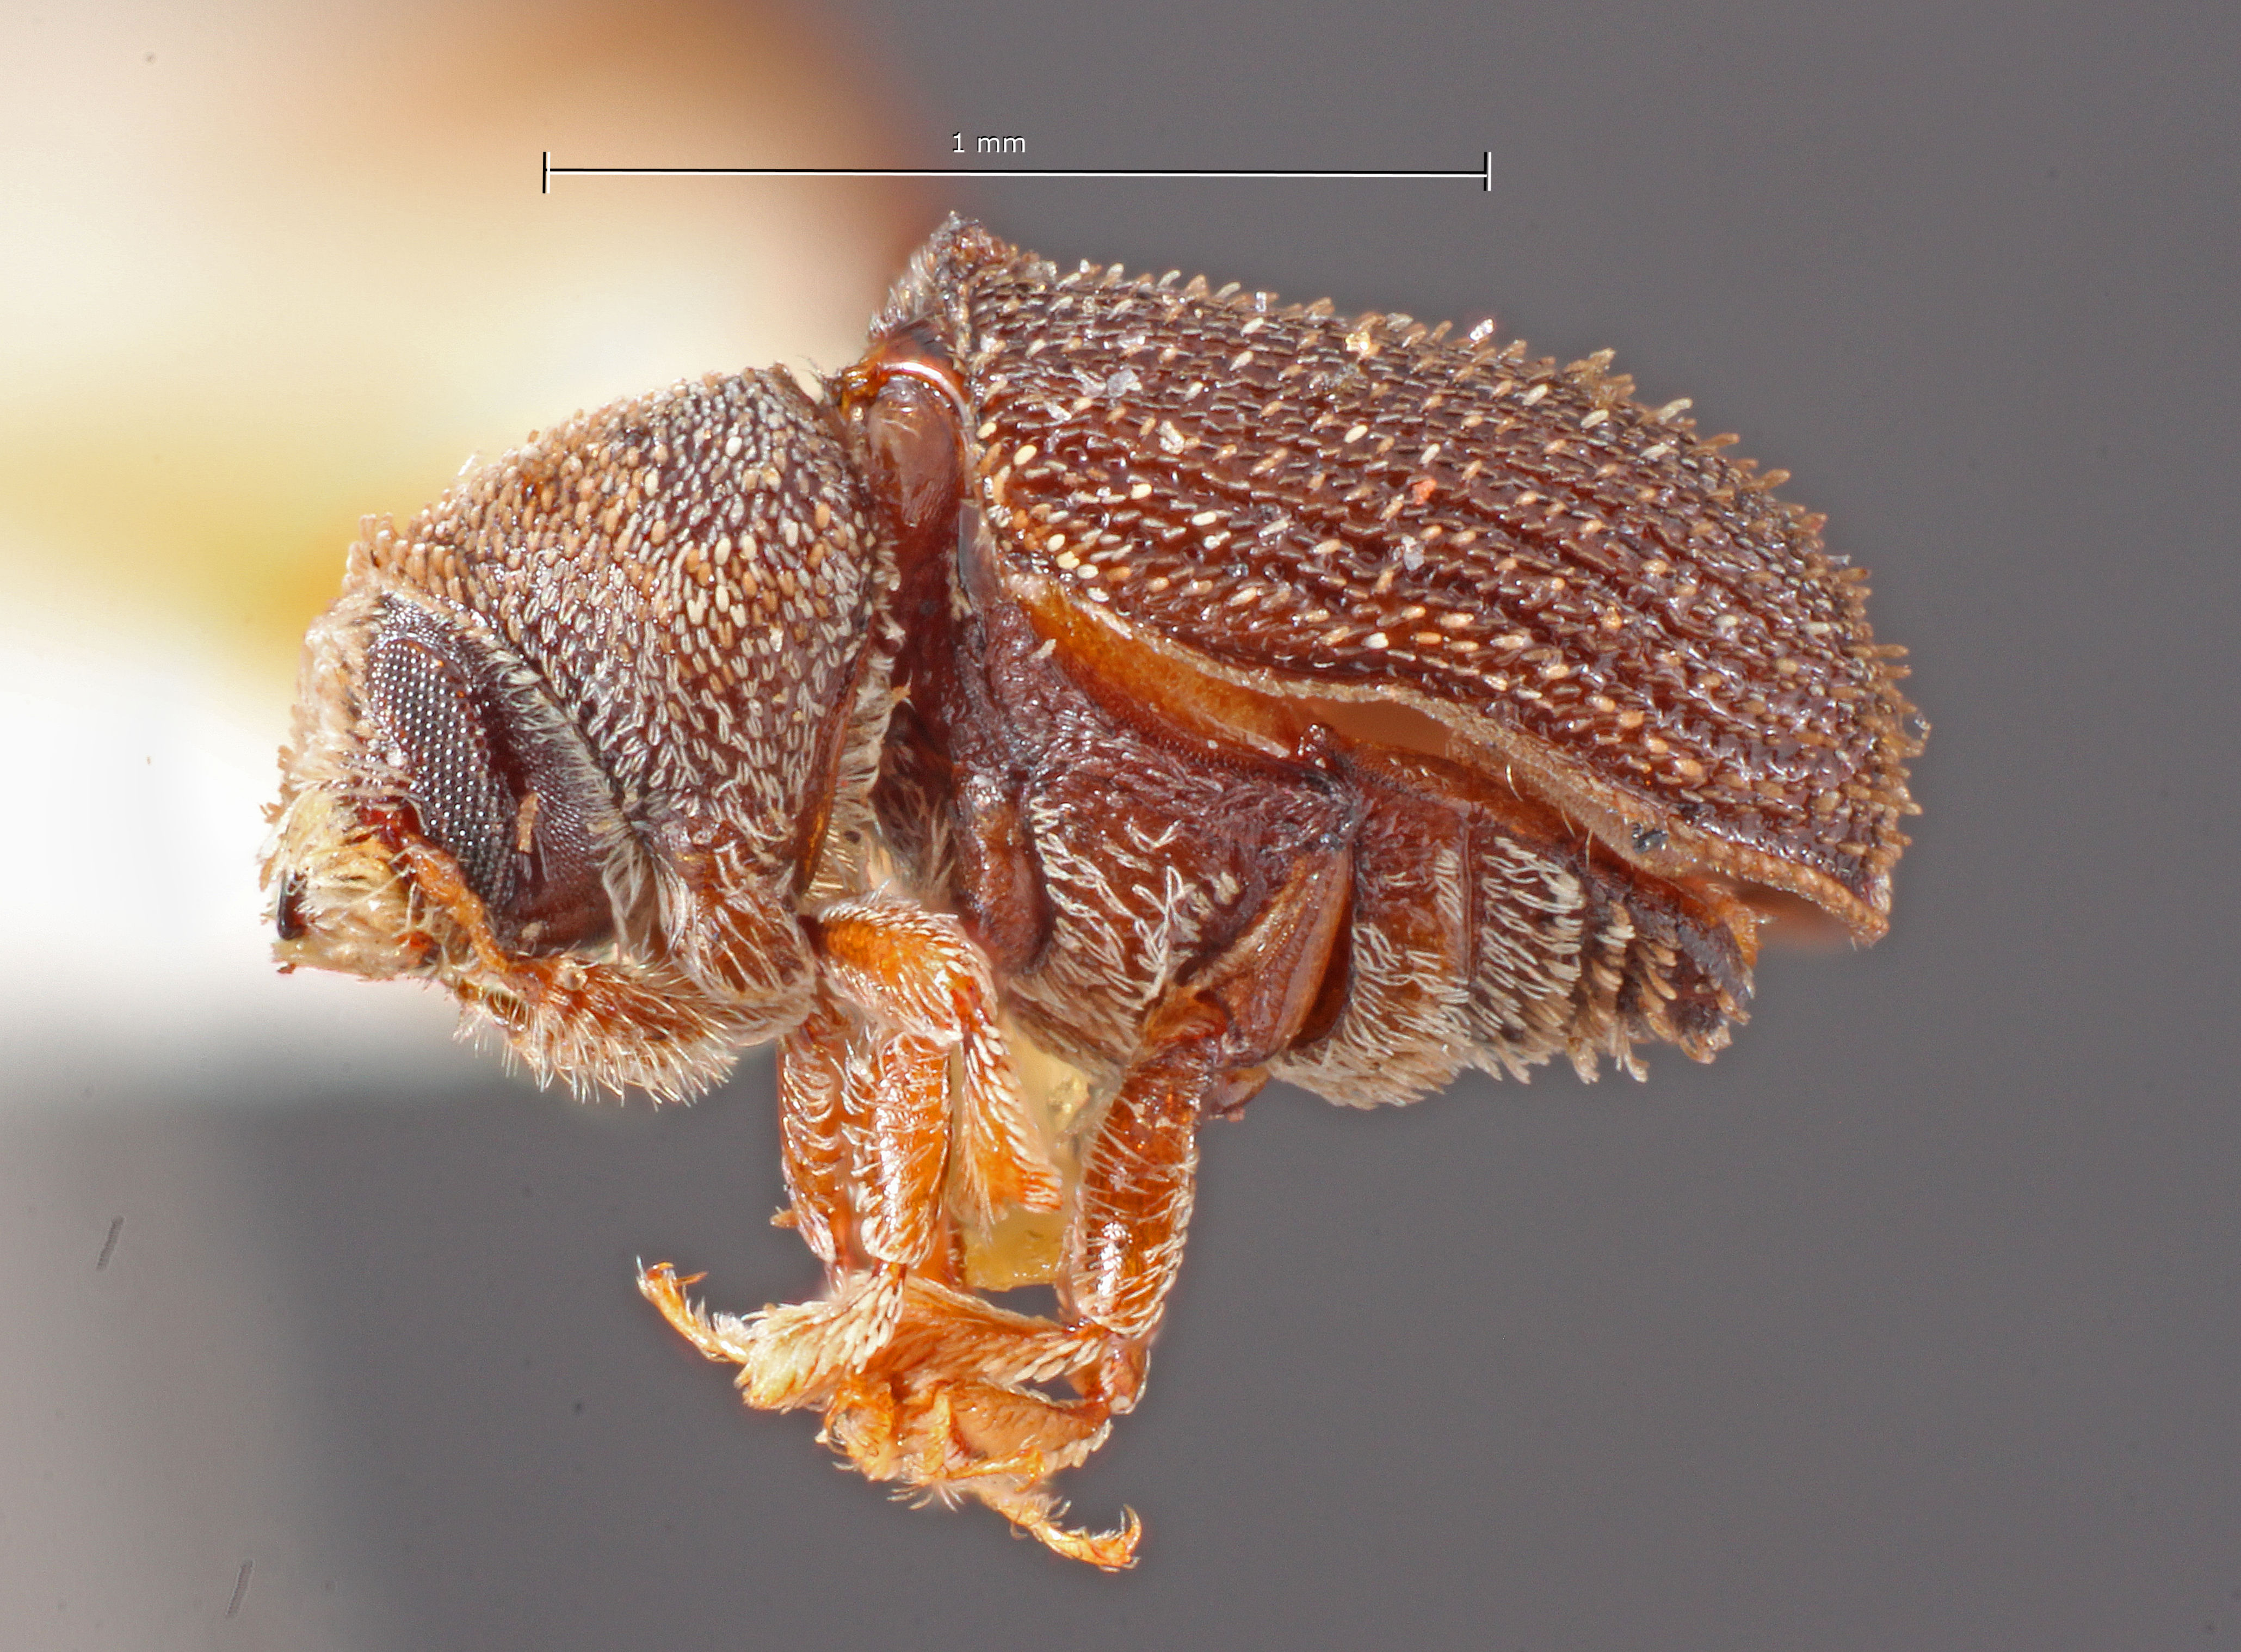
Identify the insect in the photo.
Renocis fuscus
